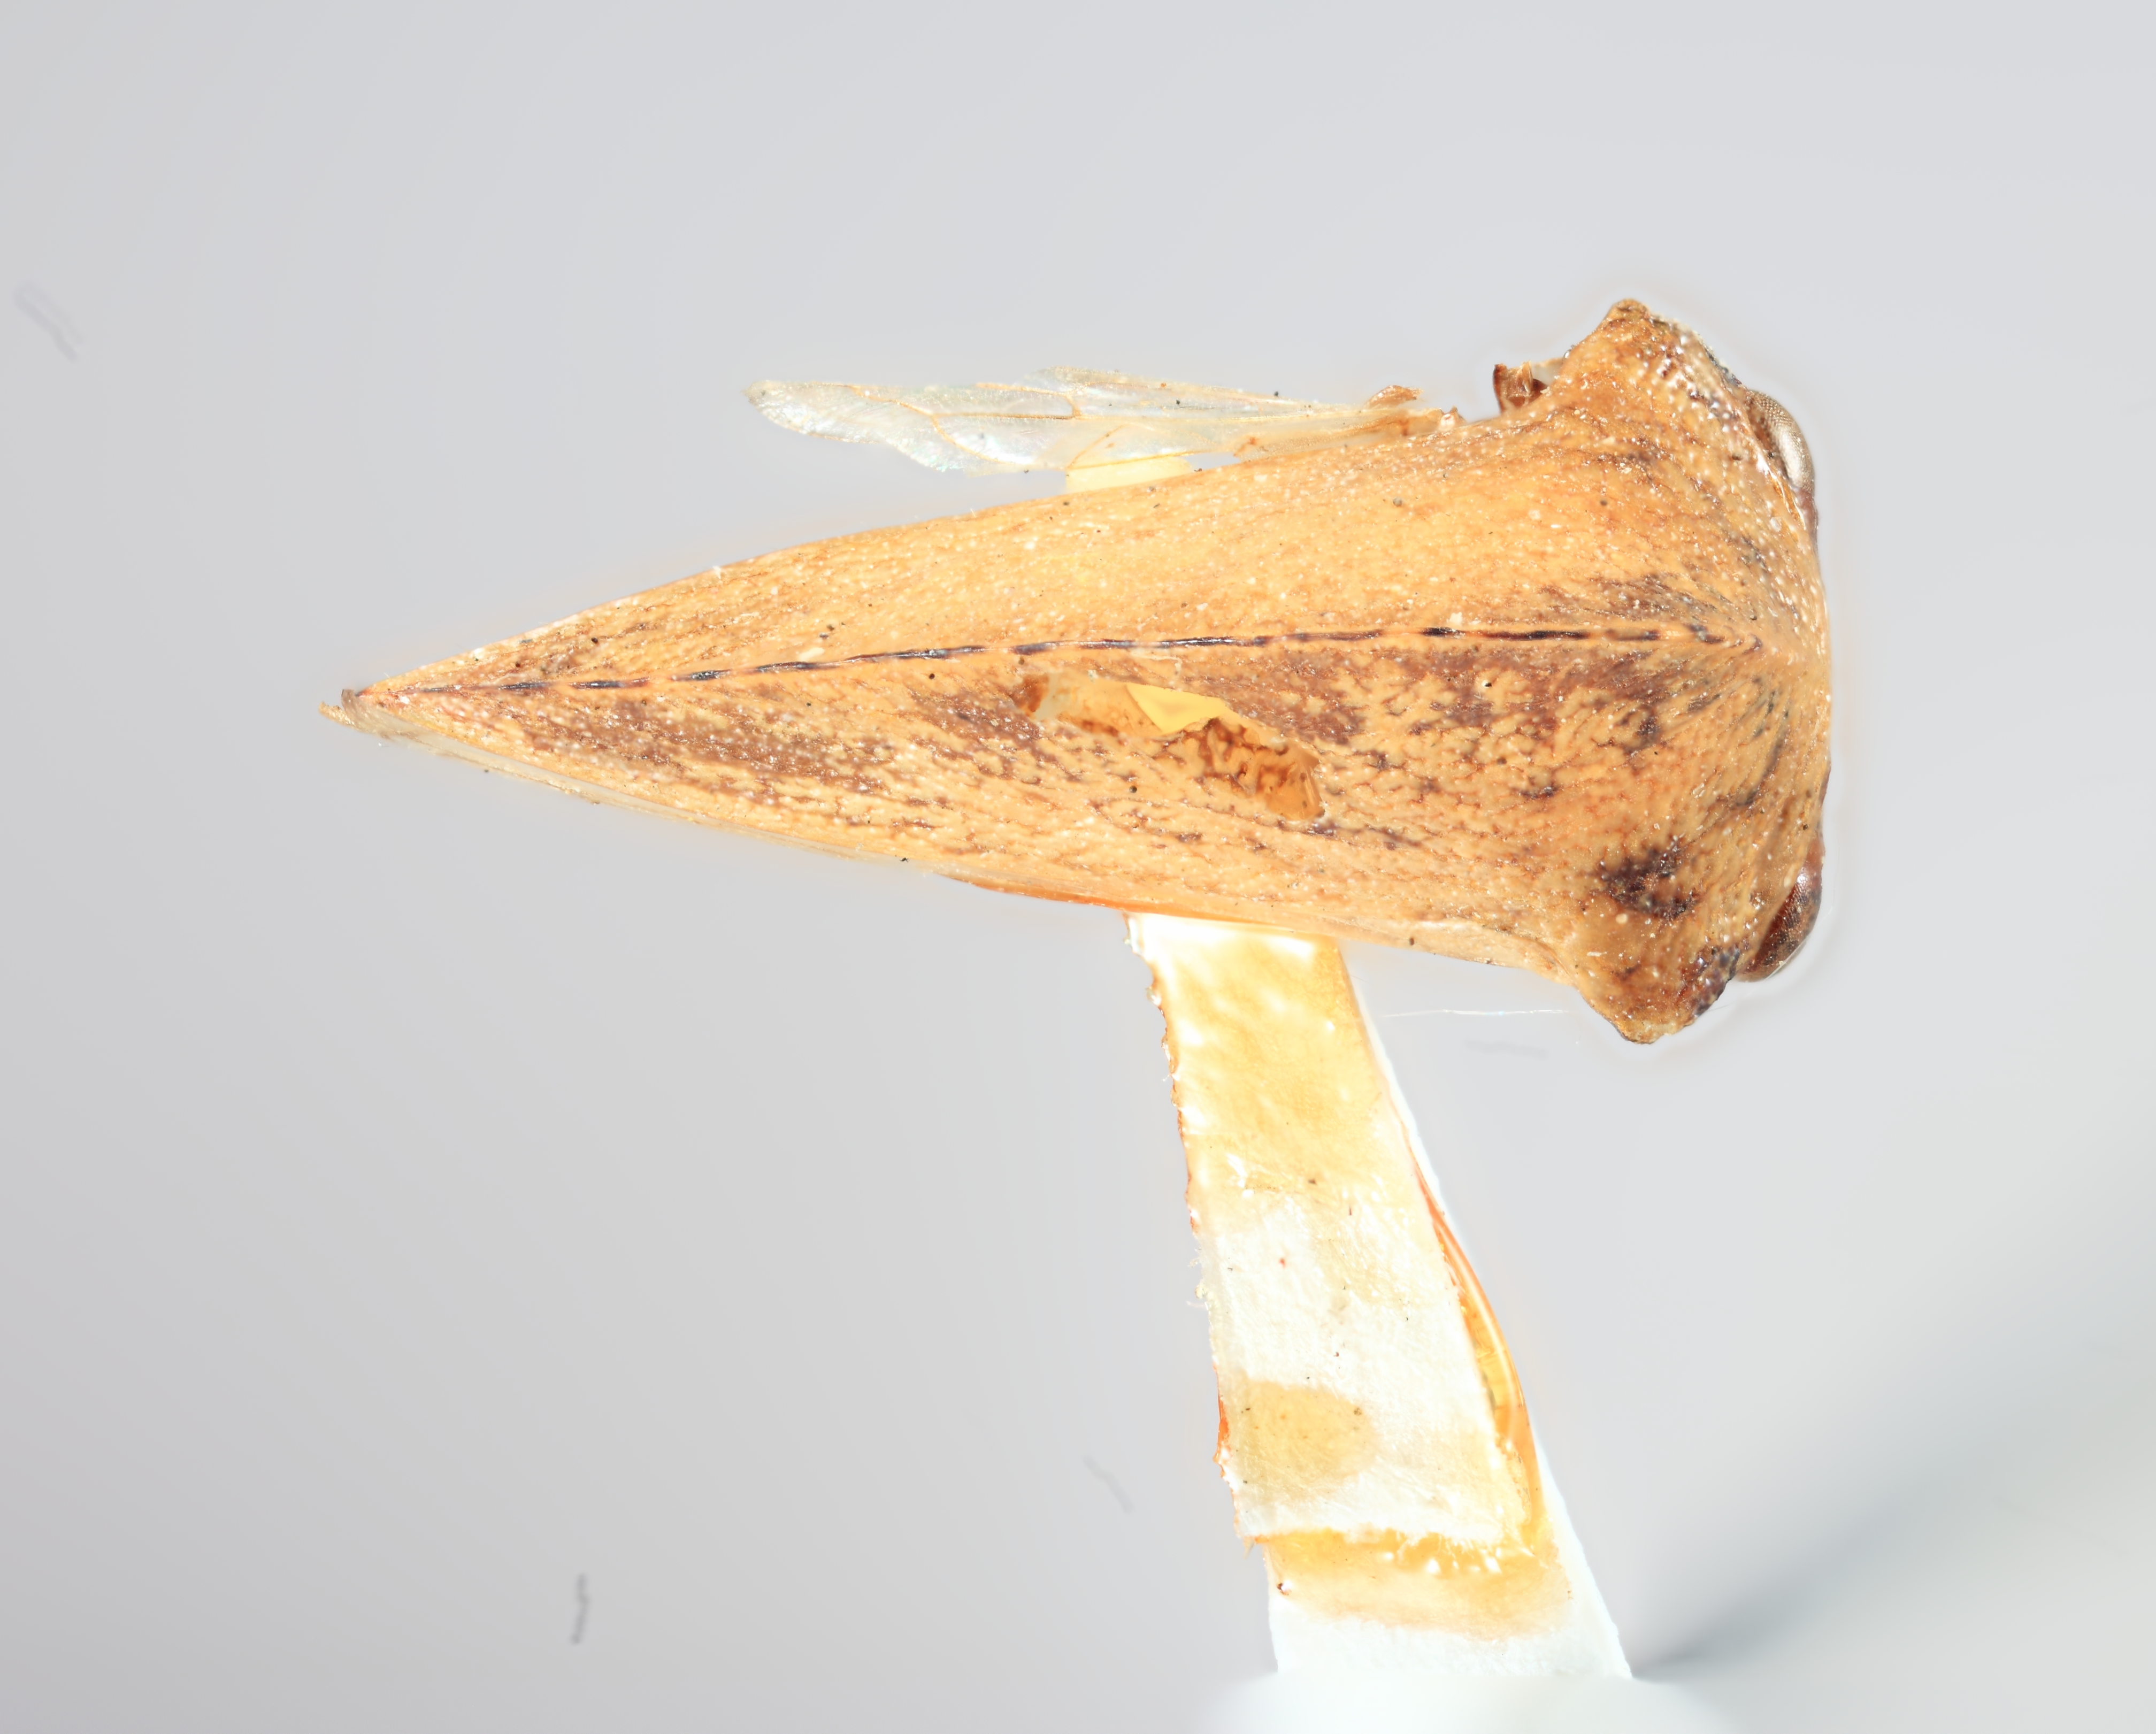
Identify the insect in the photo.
Atymna emarginata
